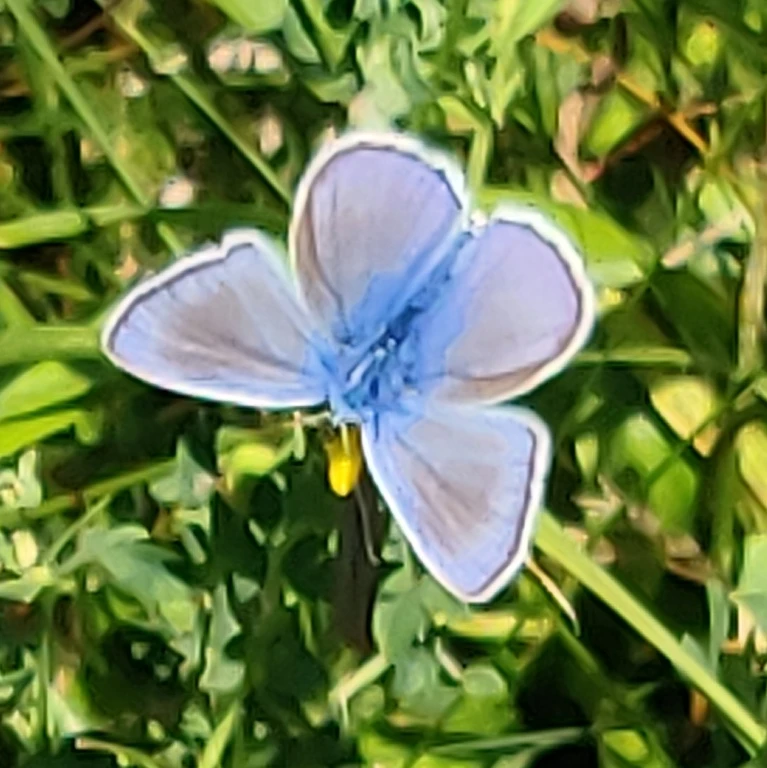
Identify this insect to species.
Polyommatus icarus
